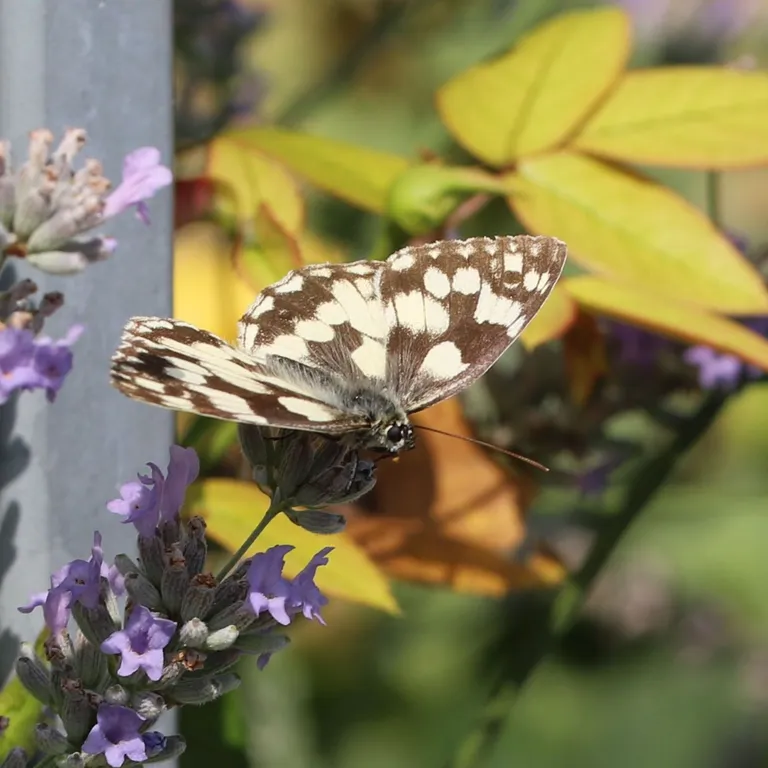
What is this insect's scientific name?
Melanargia galathea
